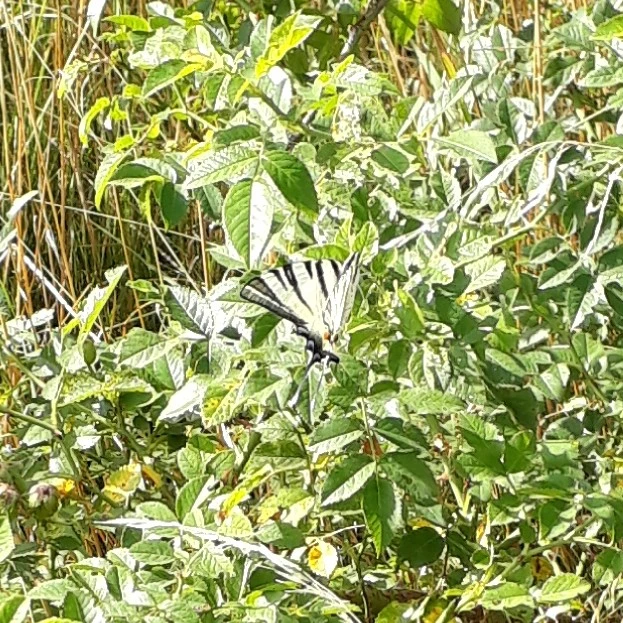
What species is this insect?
Iphiclides podalirius
